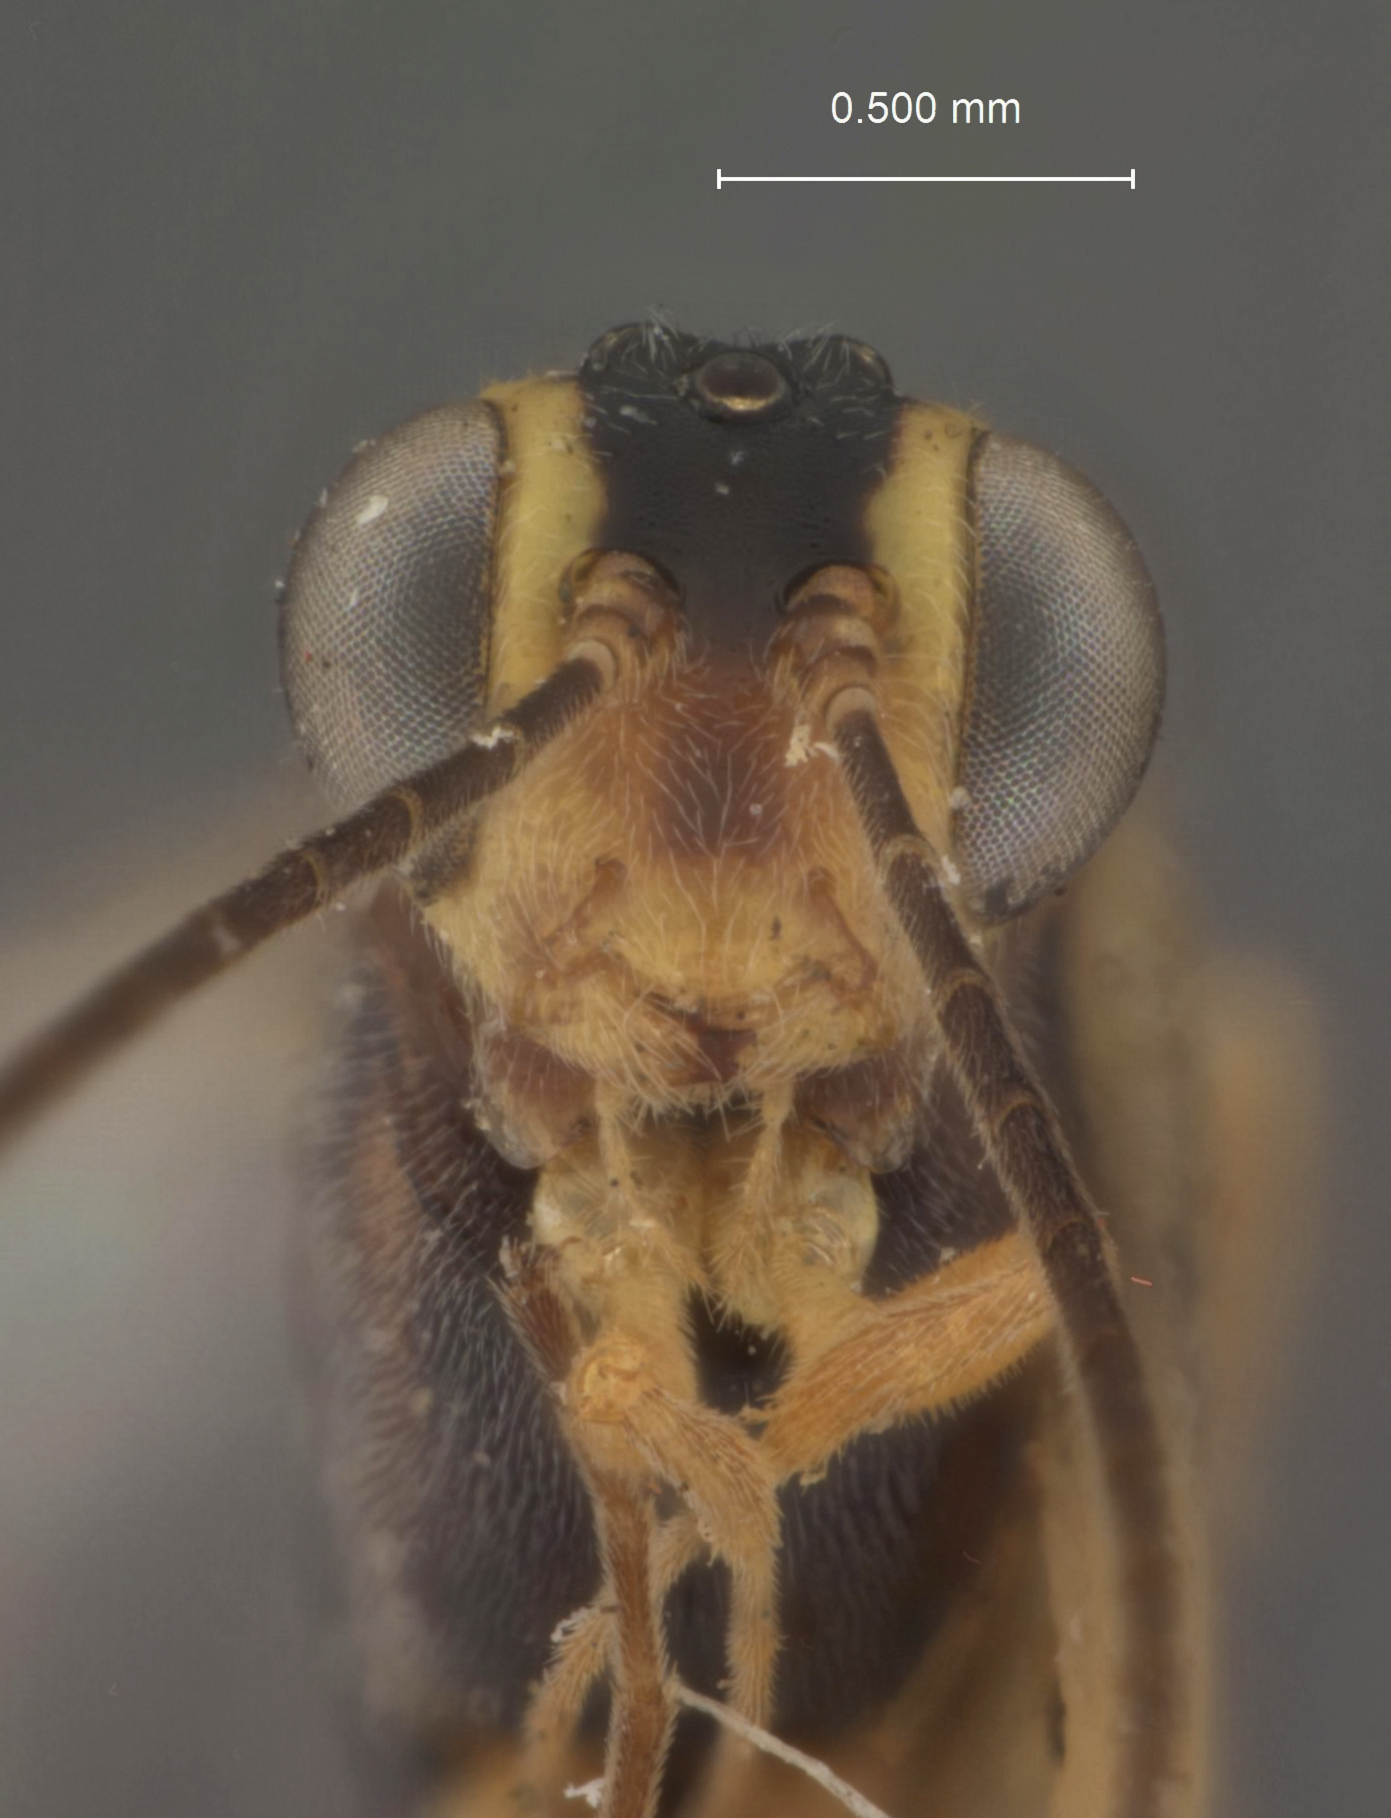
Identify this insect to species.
Cremastus epagoges
